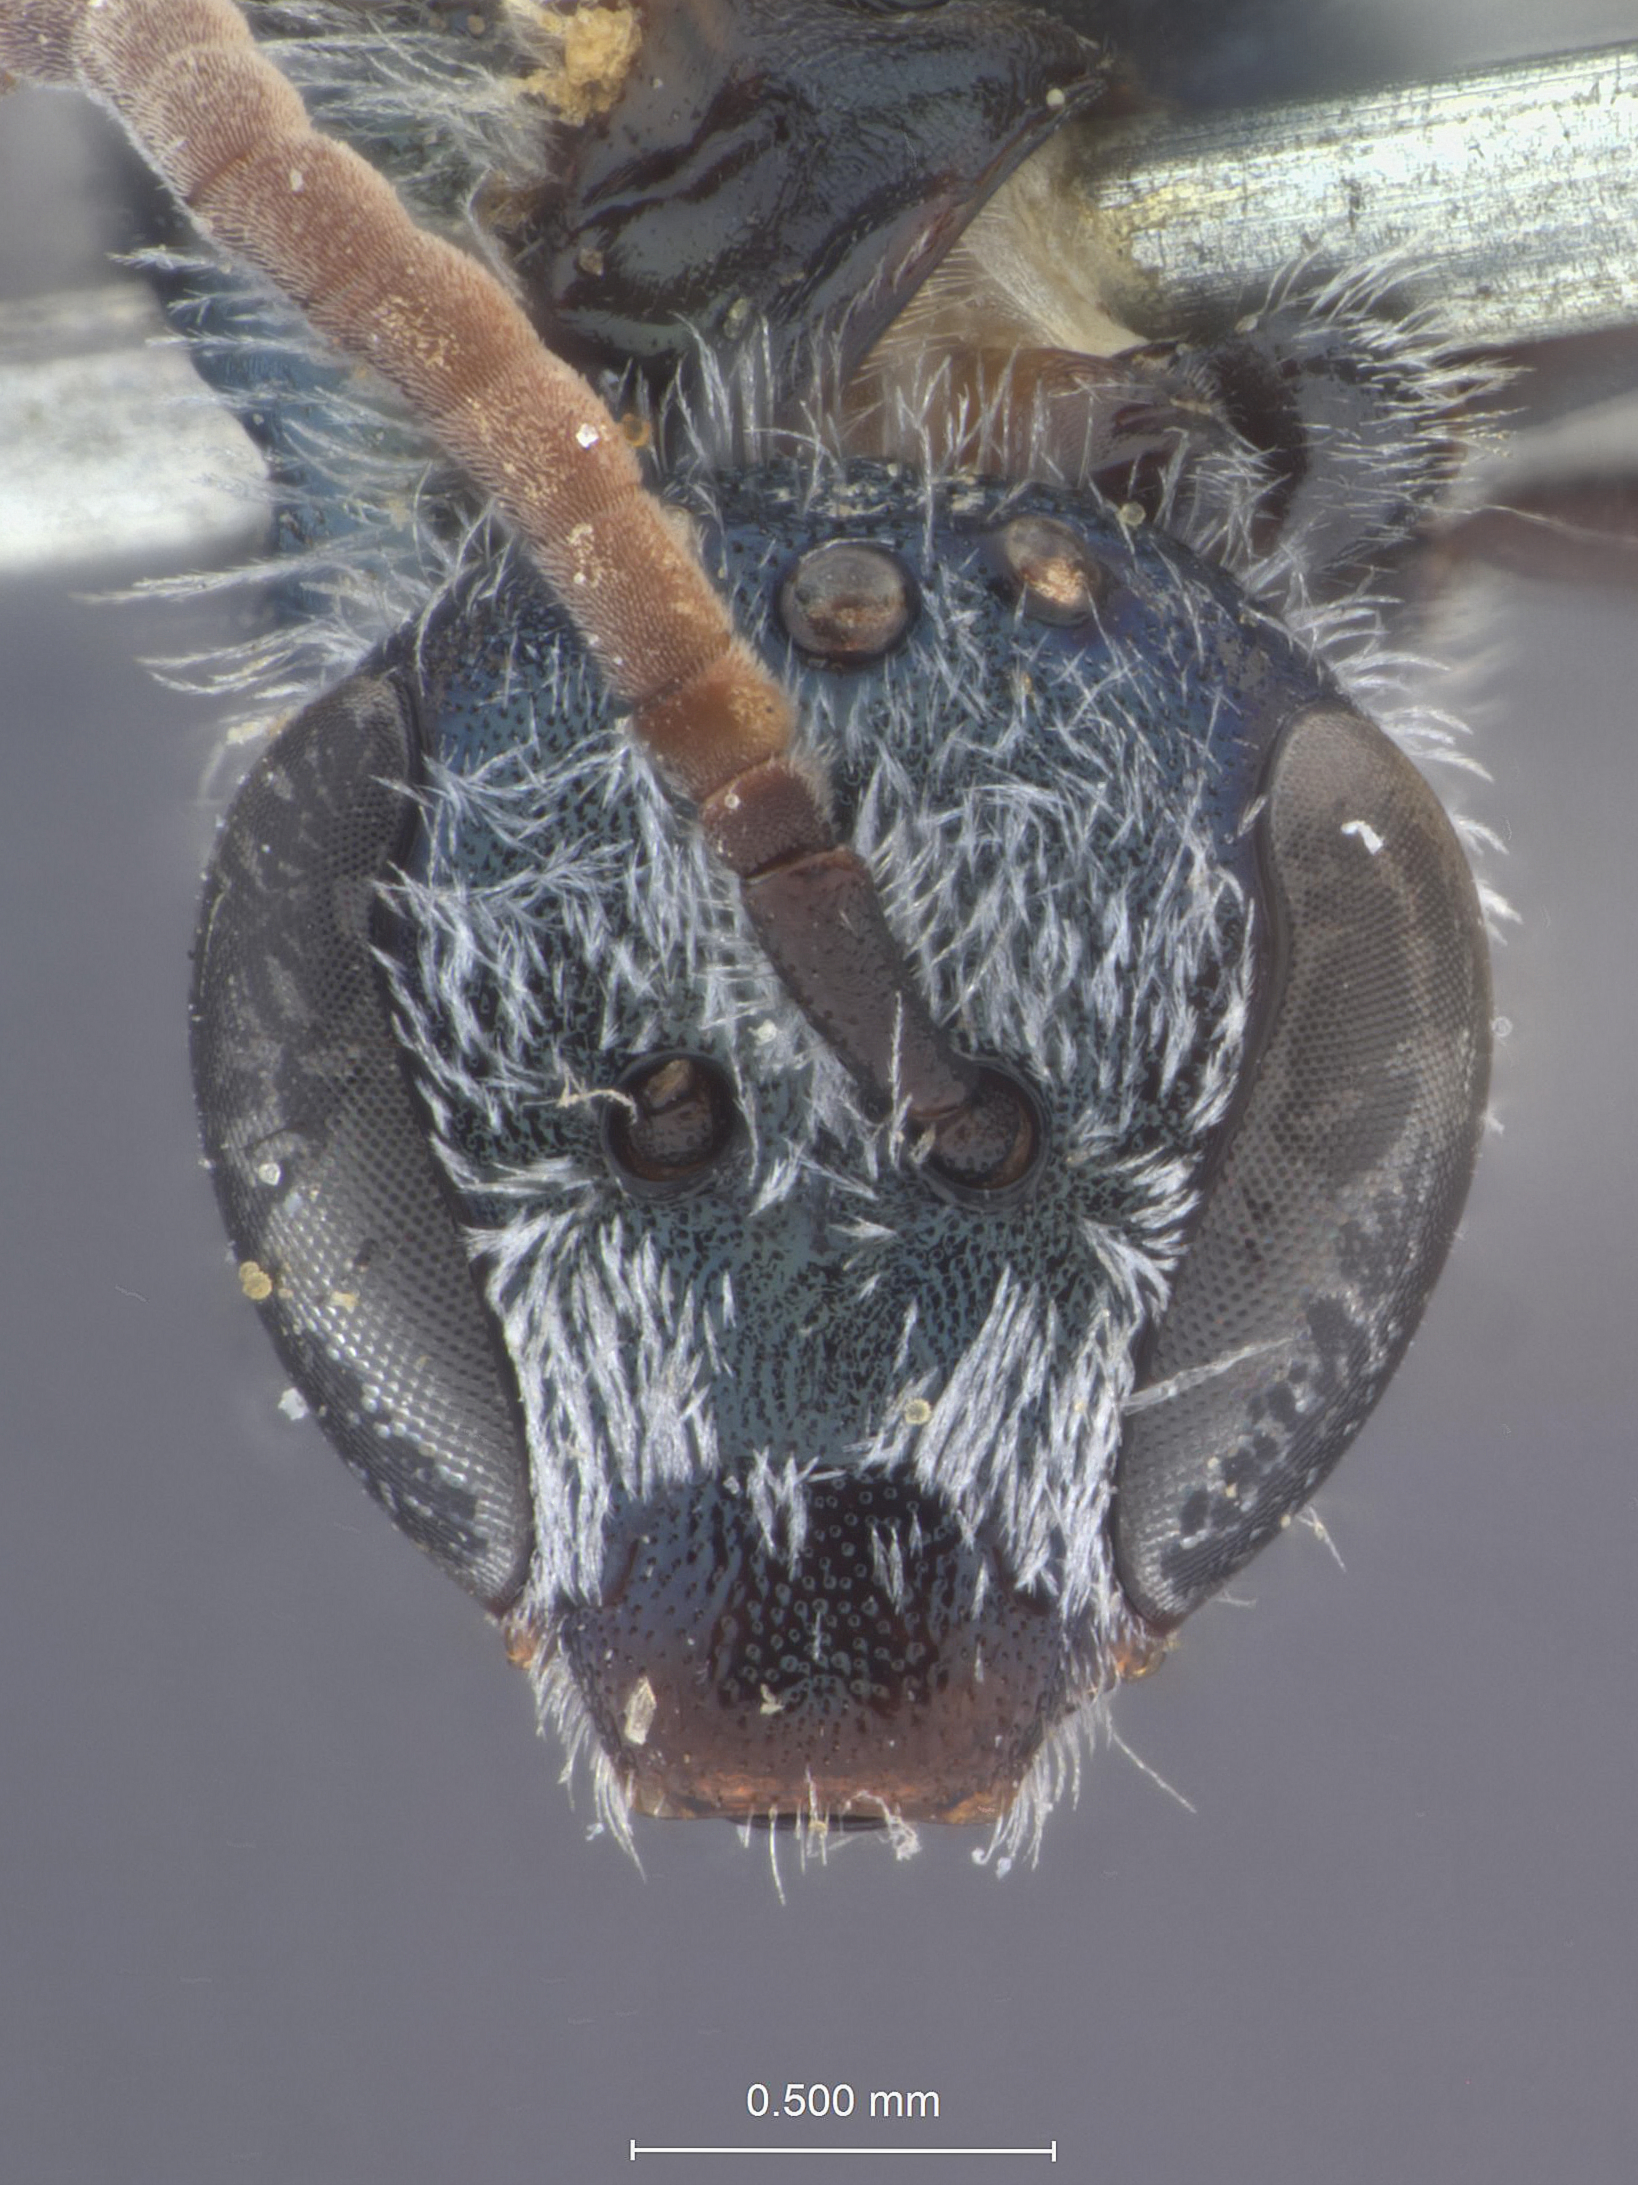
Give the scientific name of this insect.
Halictus lactineus
